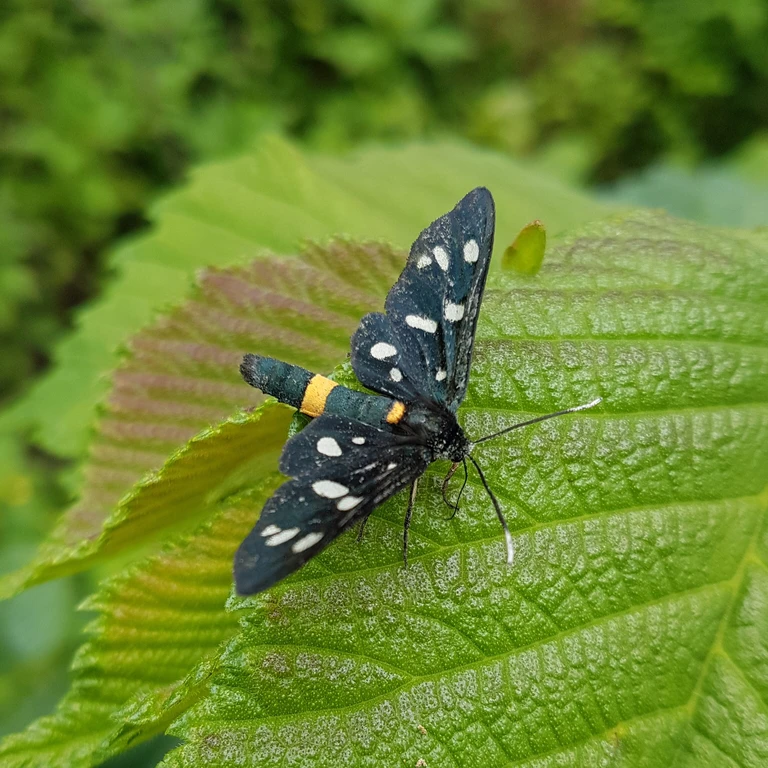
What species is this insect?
Amata phegea
